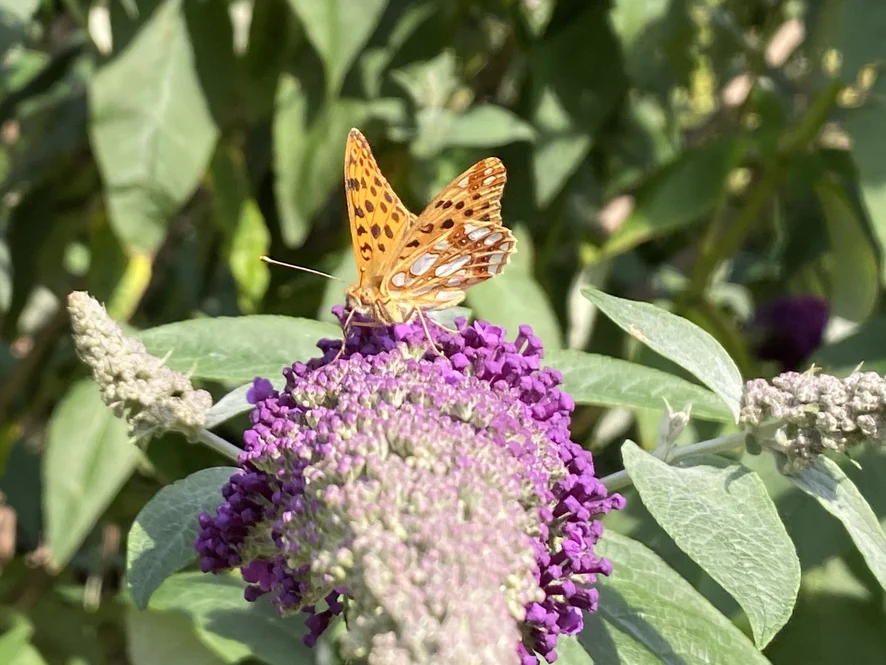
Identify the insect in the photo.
Issoria lathonia
